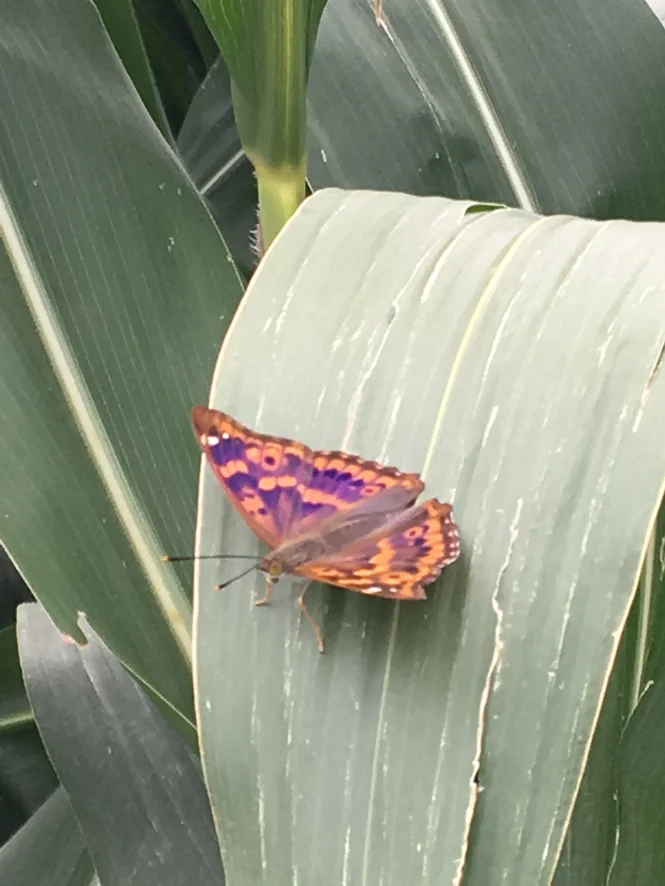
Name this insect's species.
Apatura ilia
